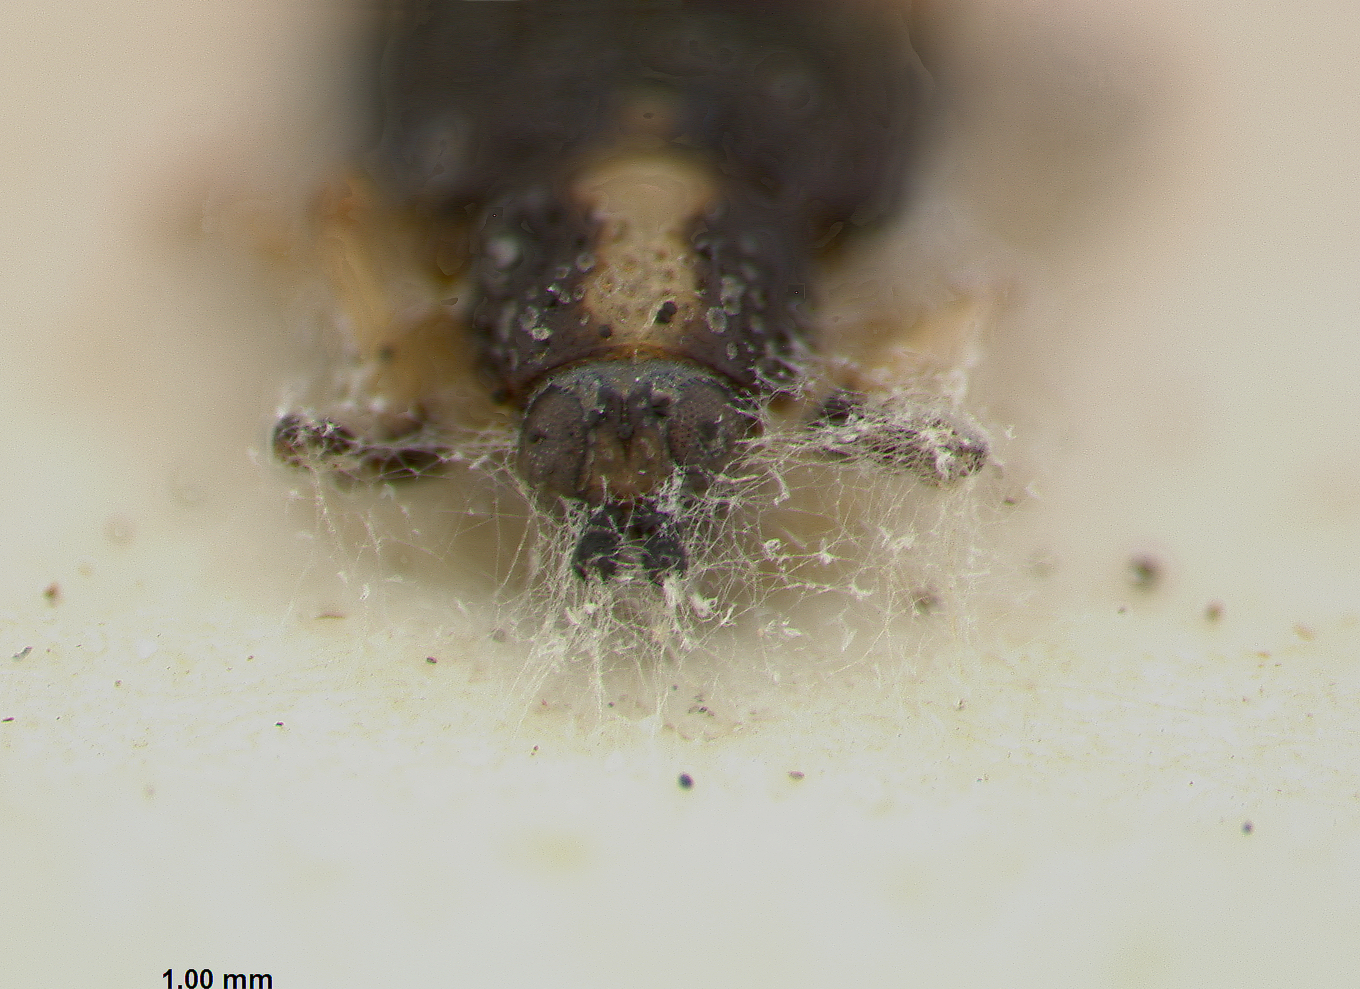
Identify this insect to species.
Anoplitis chacoensis
